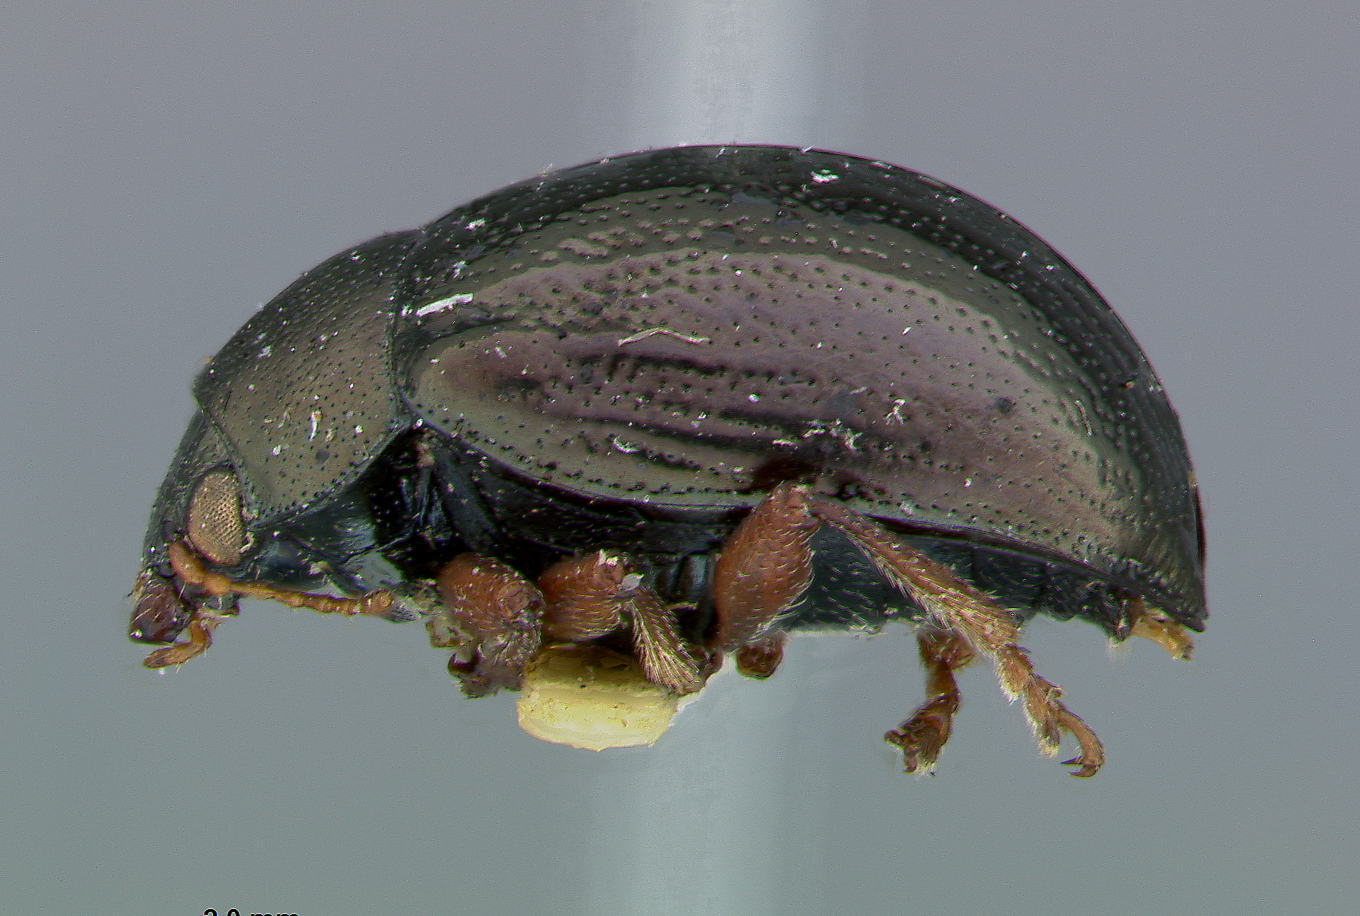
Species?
Nodonota aerea
